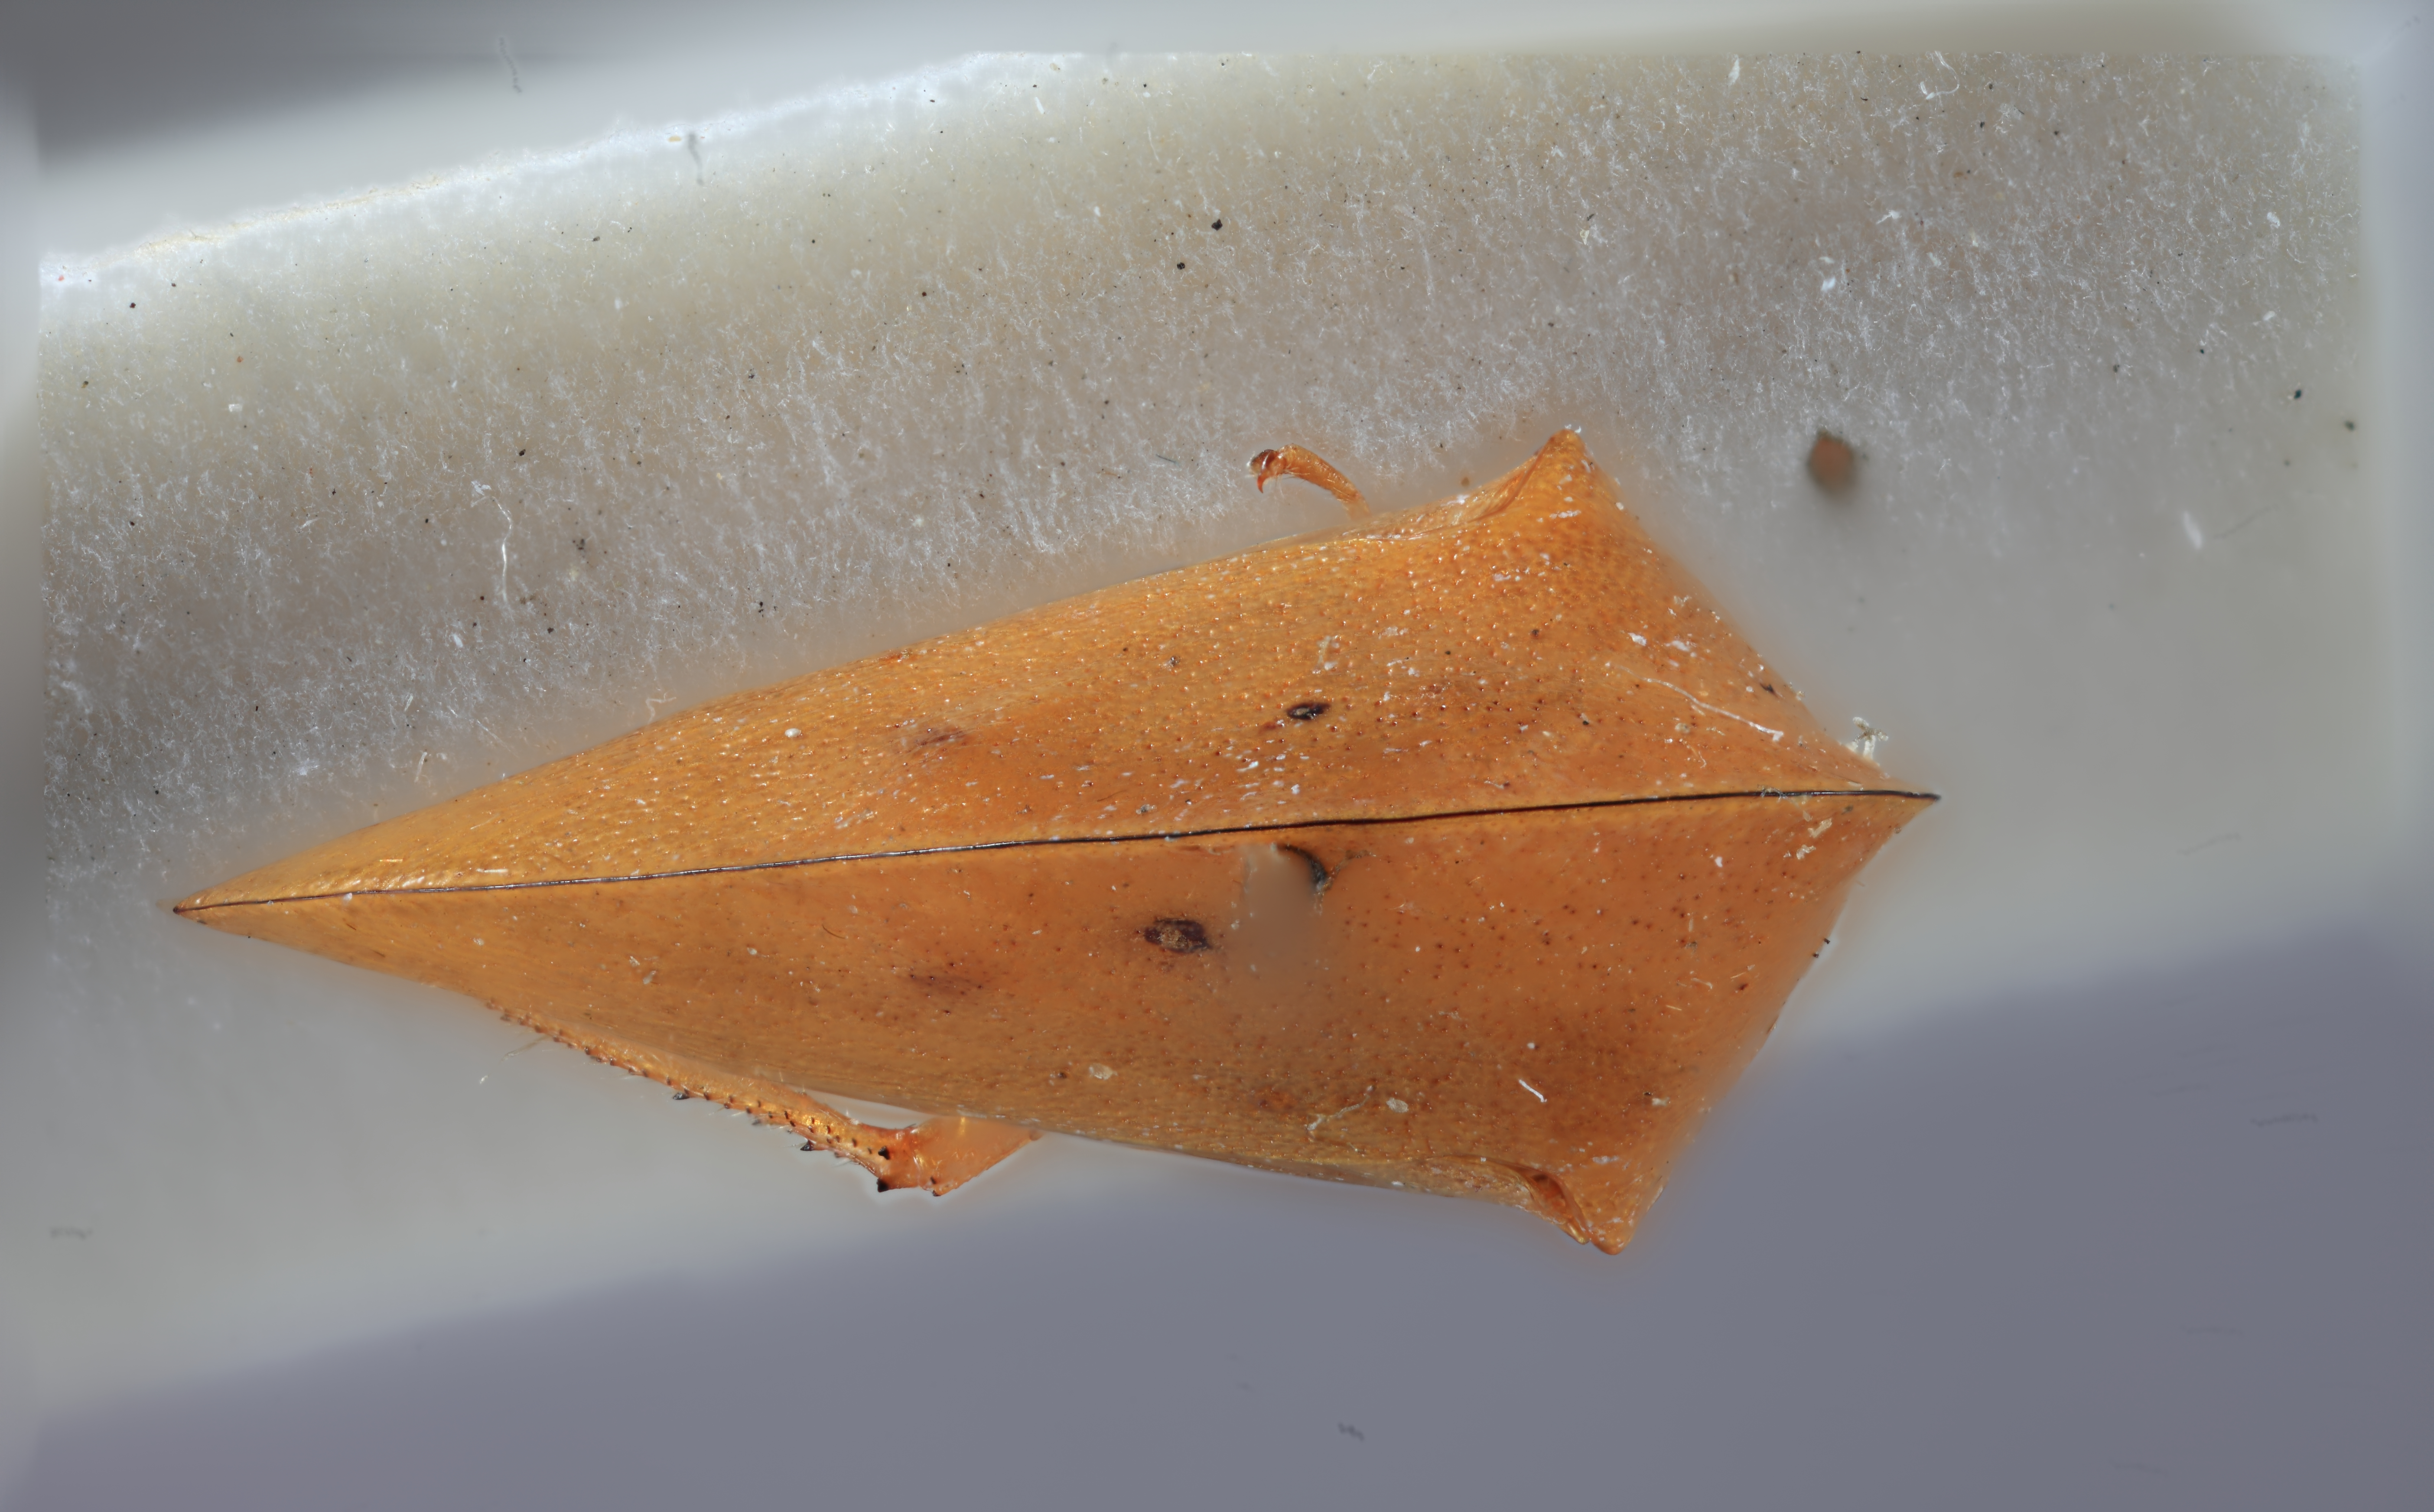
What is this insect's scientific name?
Amastris projecta
